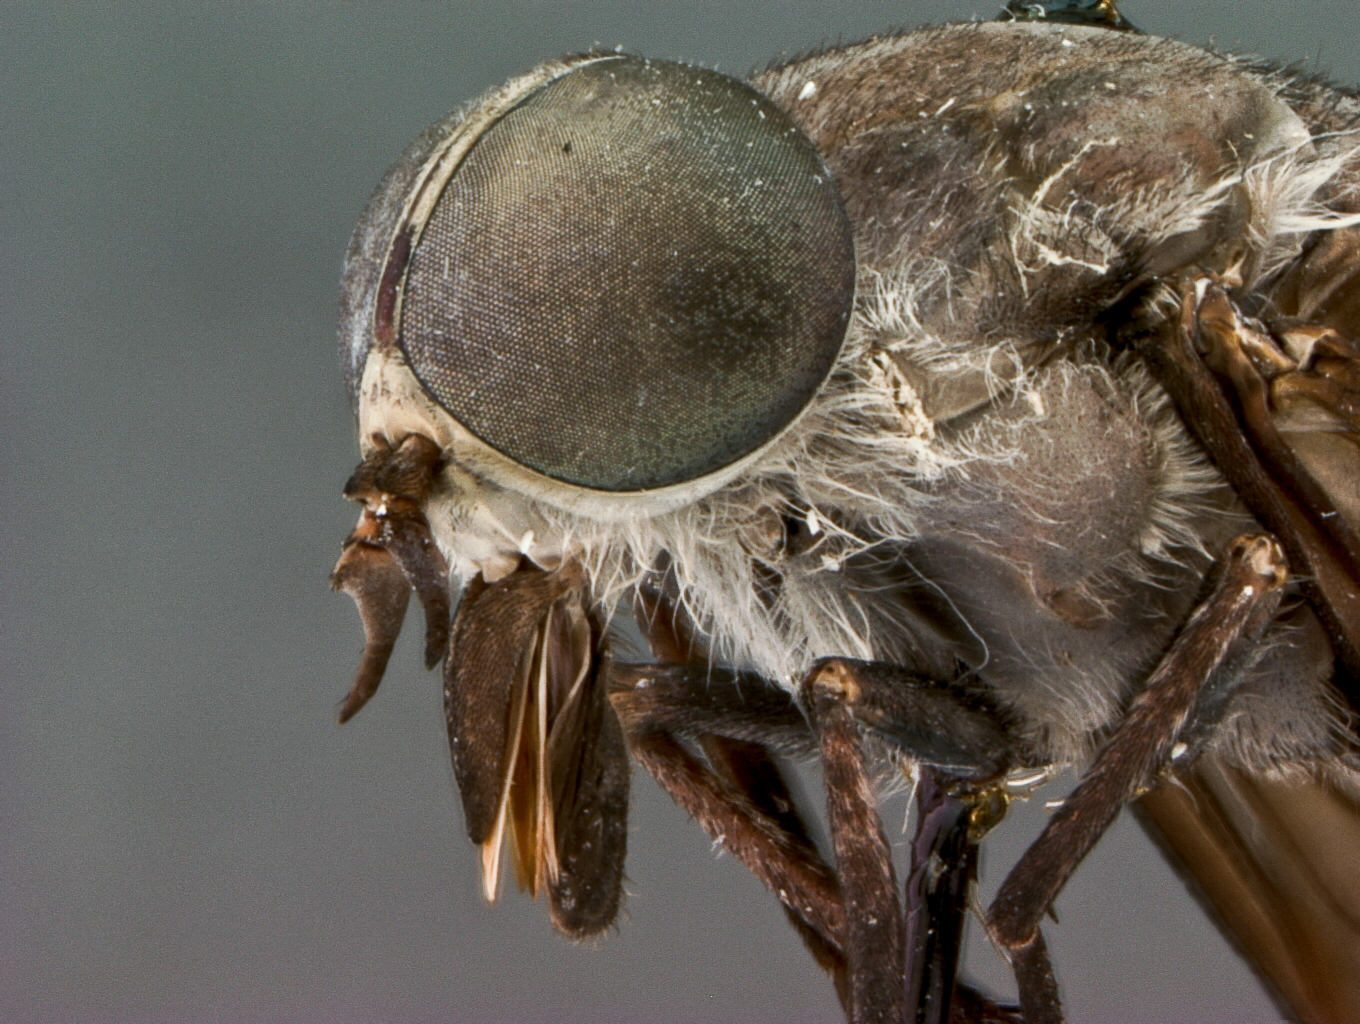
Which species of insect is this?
Tabanus nilakinus
